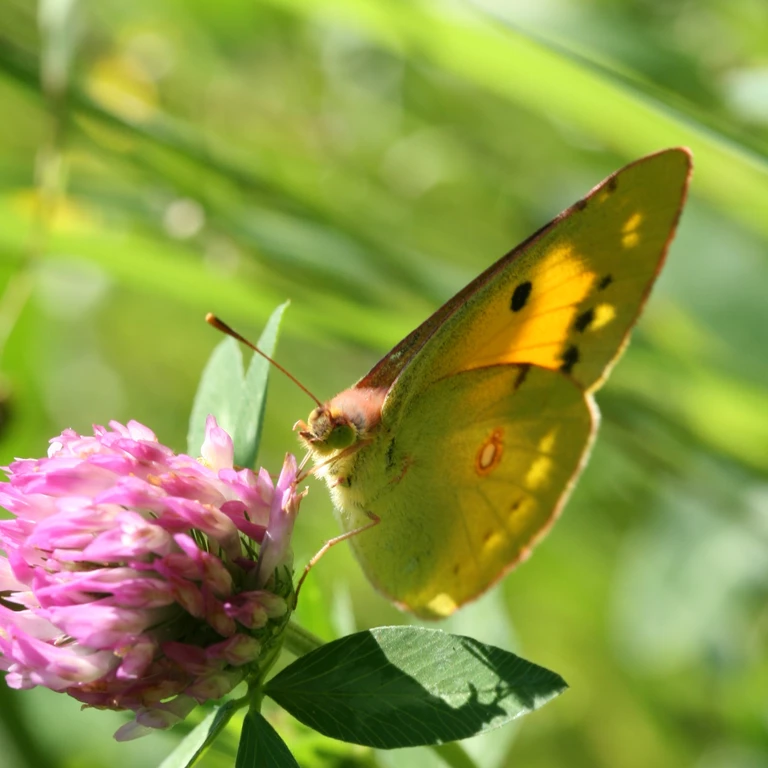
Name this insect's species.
Colias croceus
